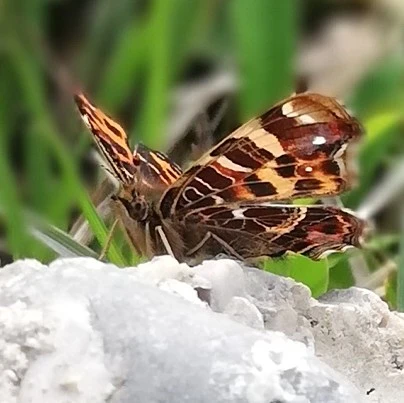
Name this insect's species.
Araschnia levana
